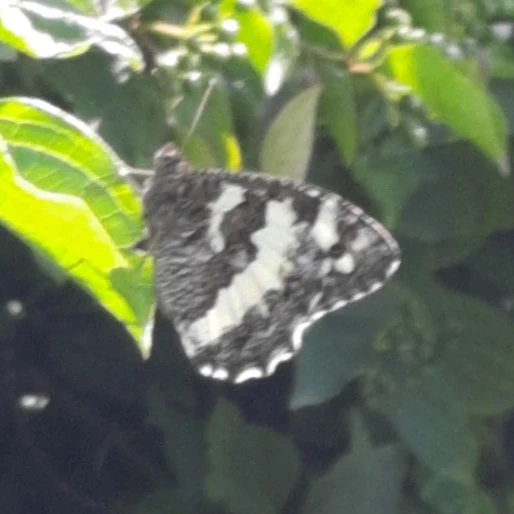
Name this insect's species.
Brintesia circe
